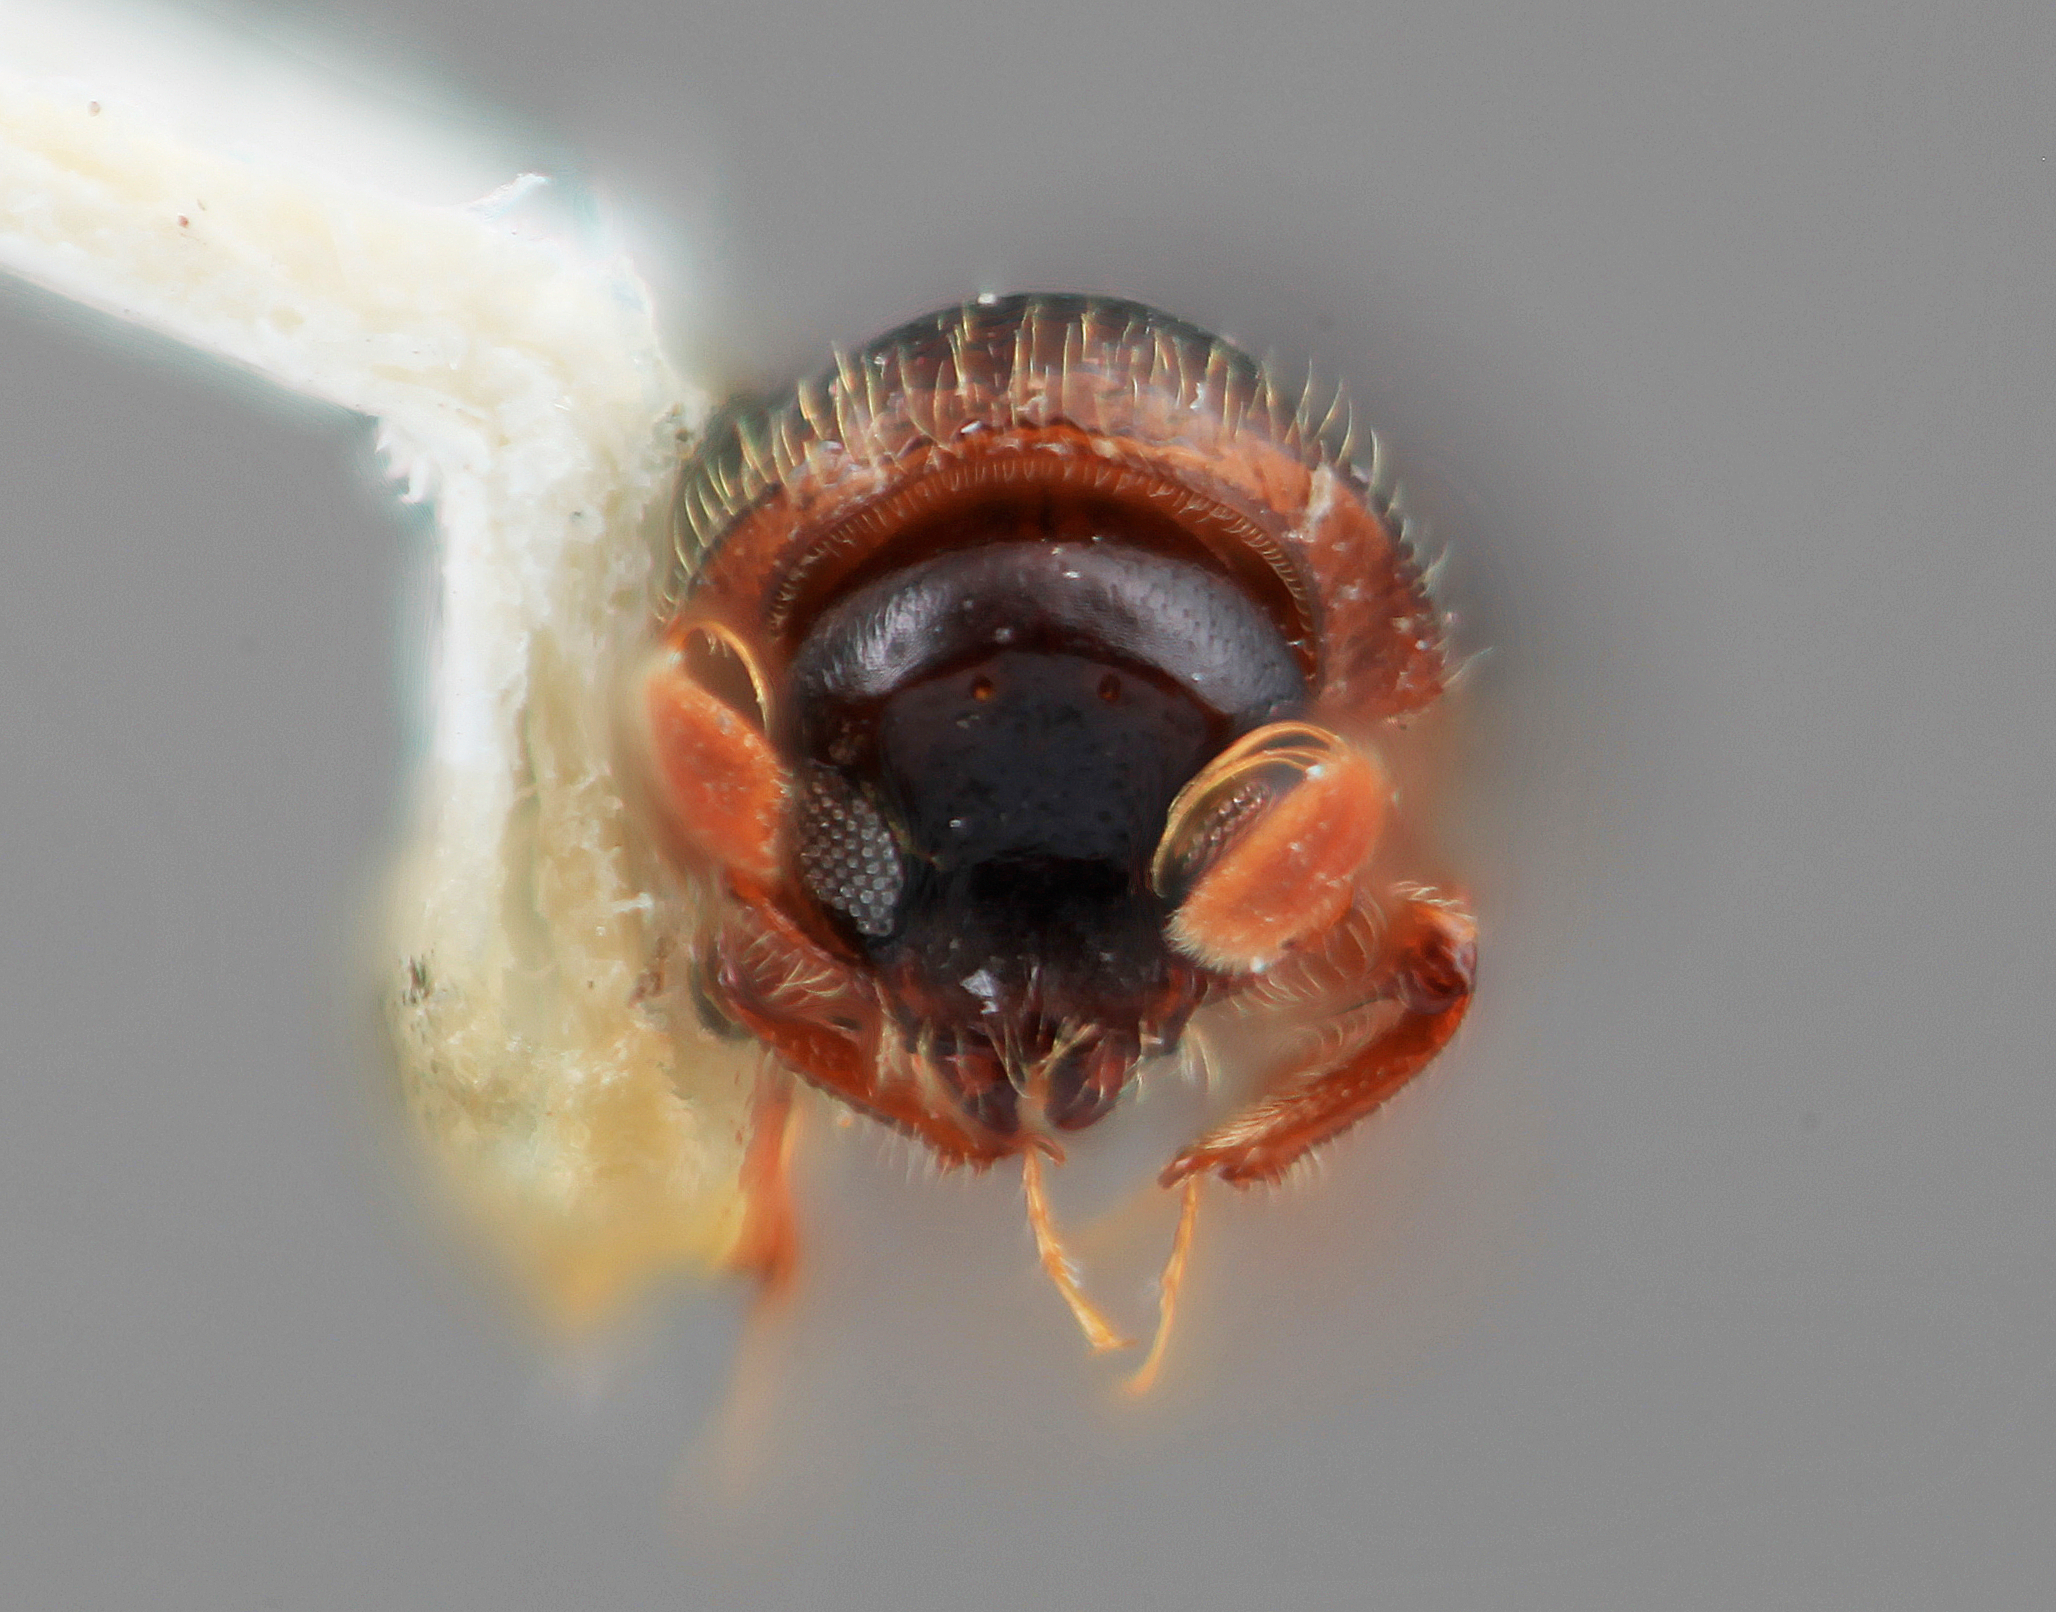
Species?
Corthylus retusus
